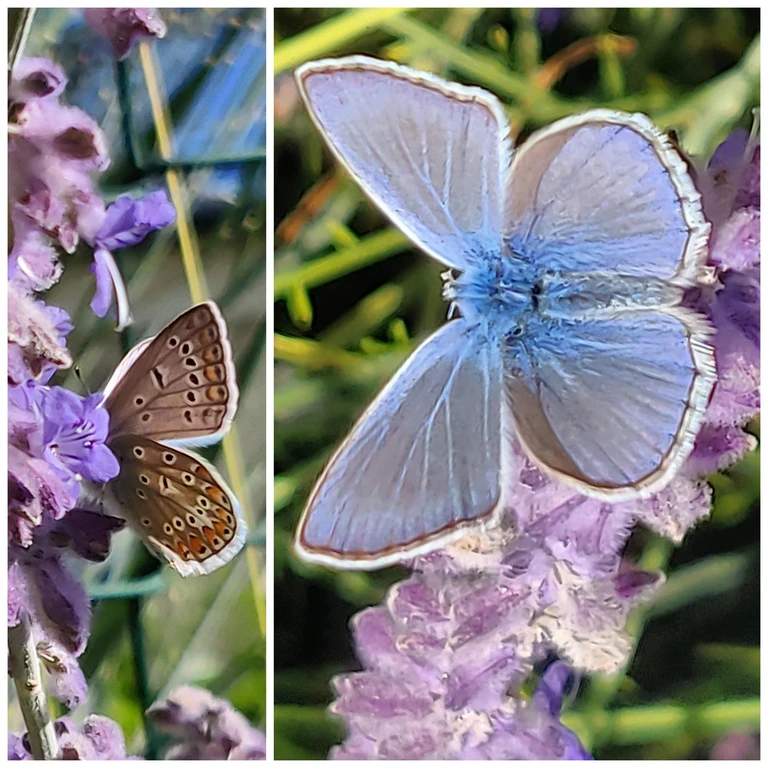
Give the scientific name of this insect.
Polyommatus icarus
